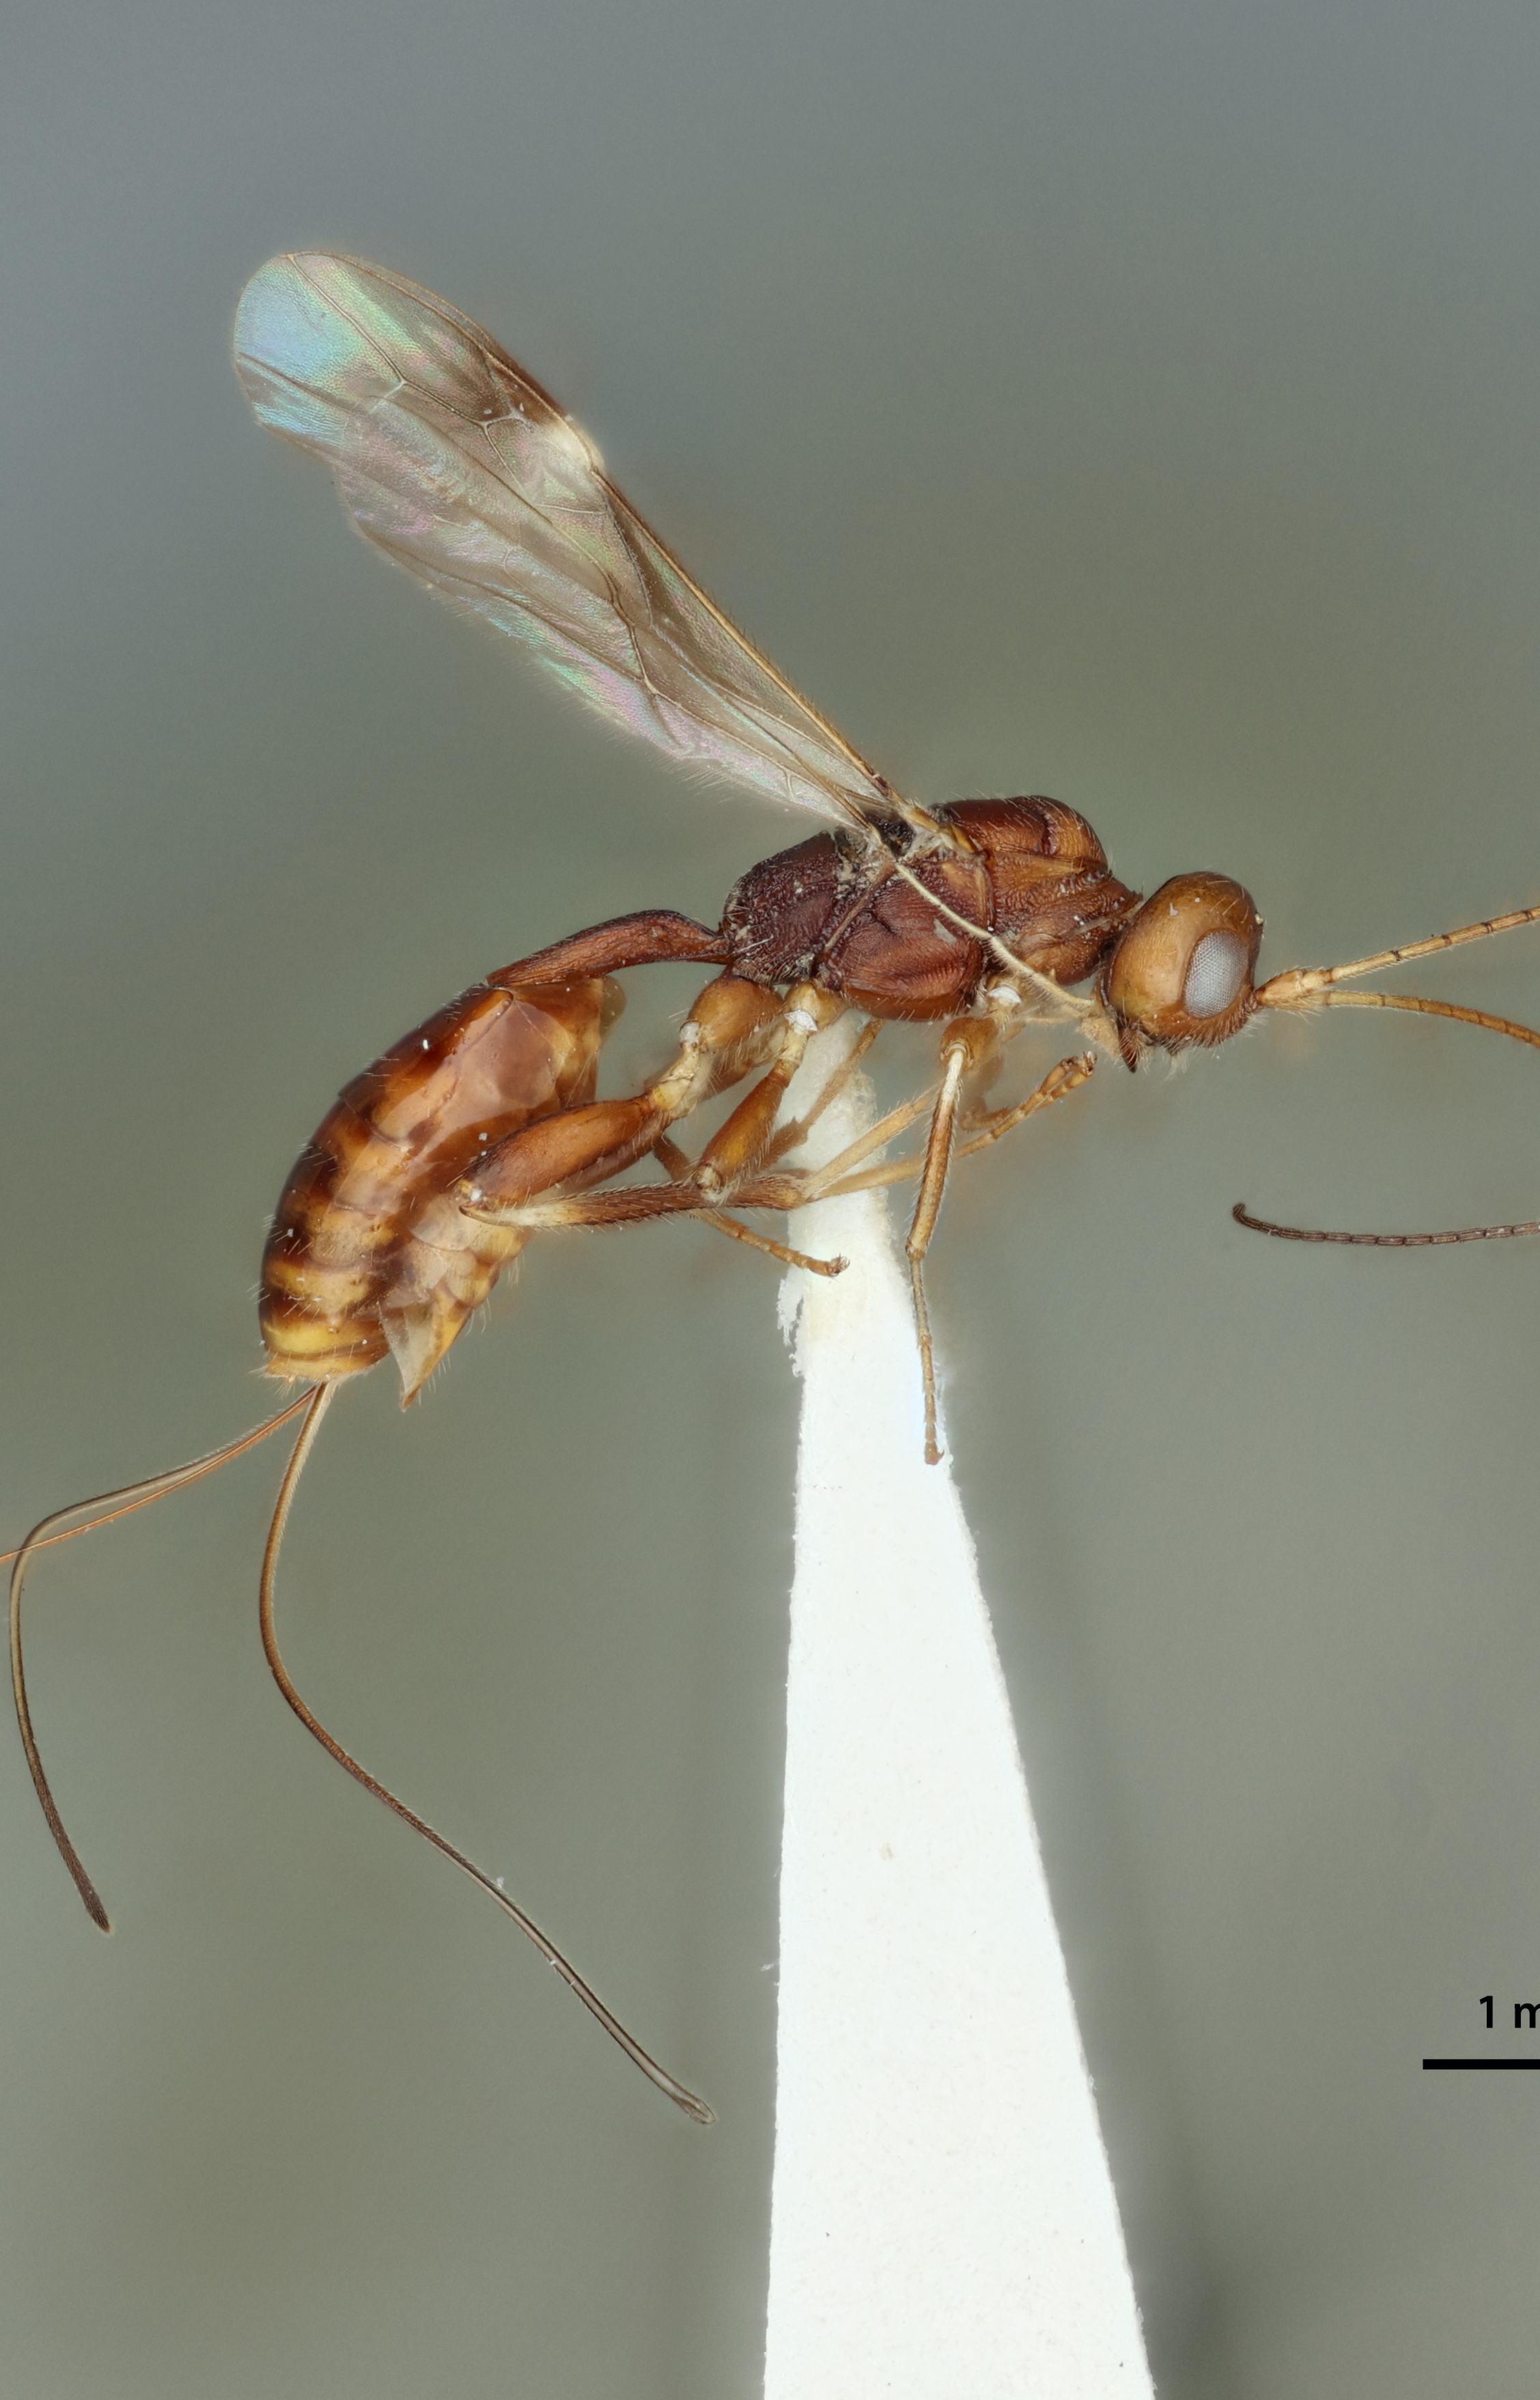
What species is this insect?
Spathius comes
